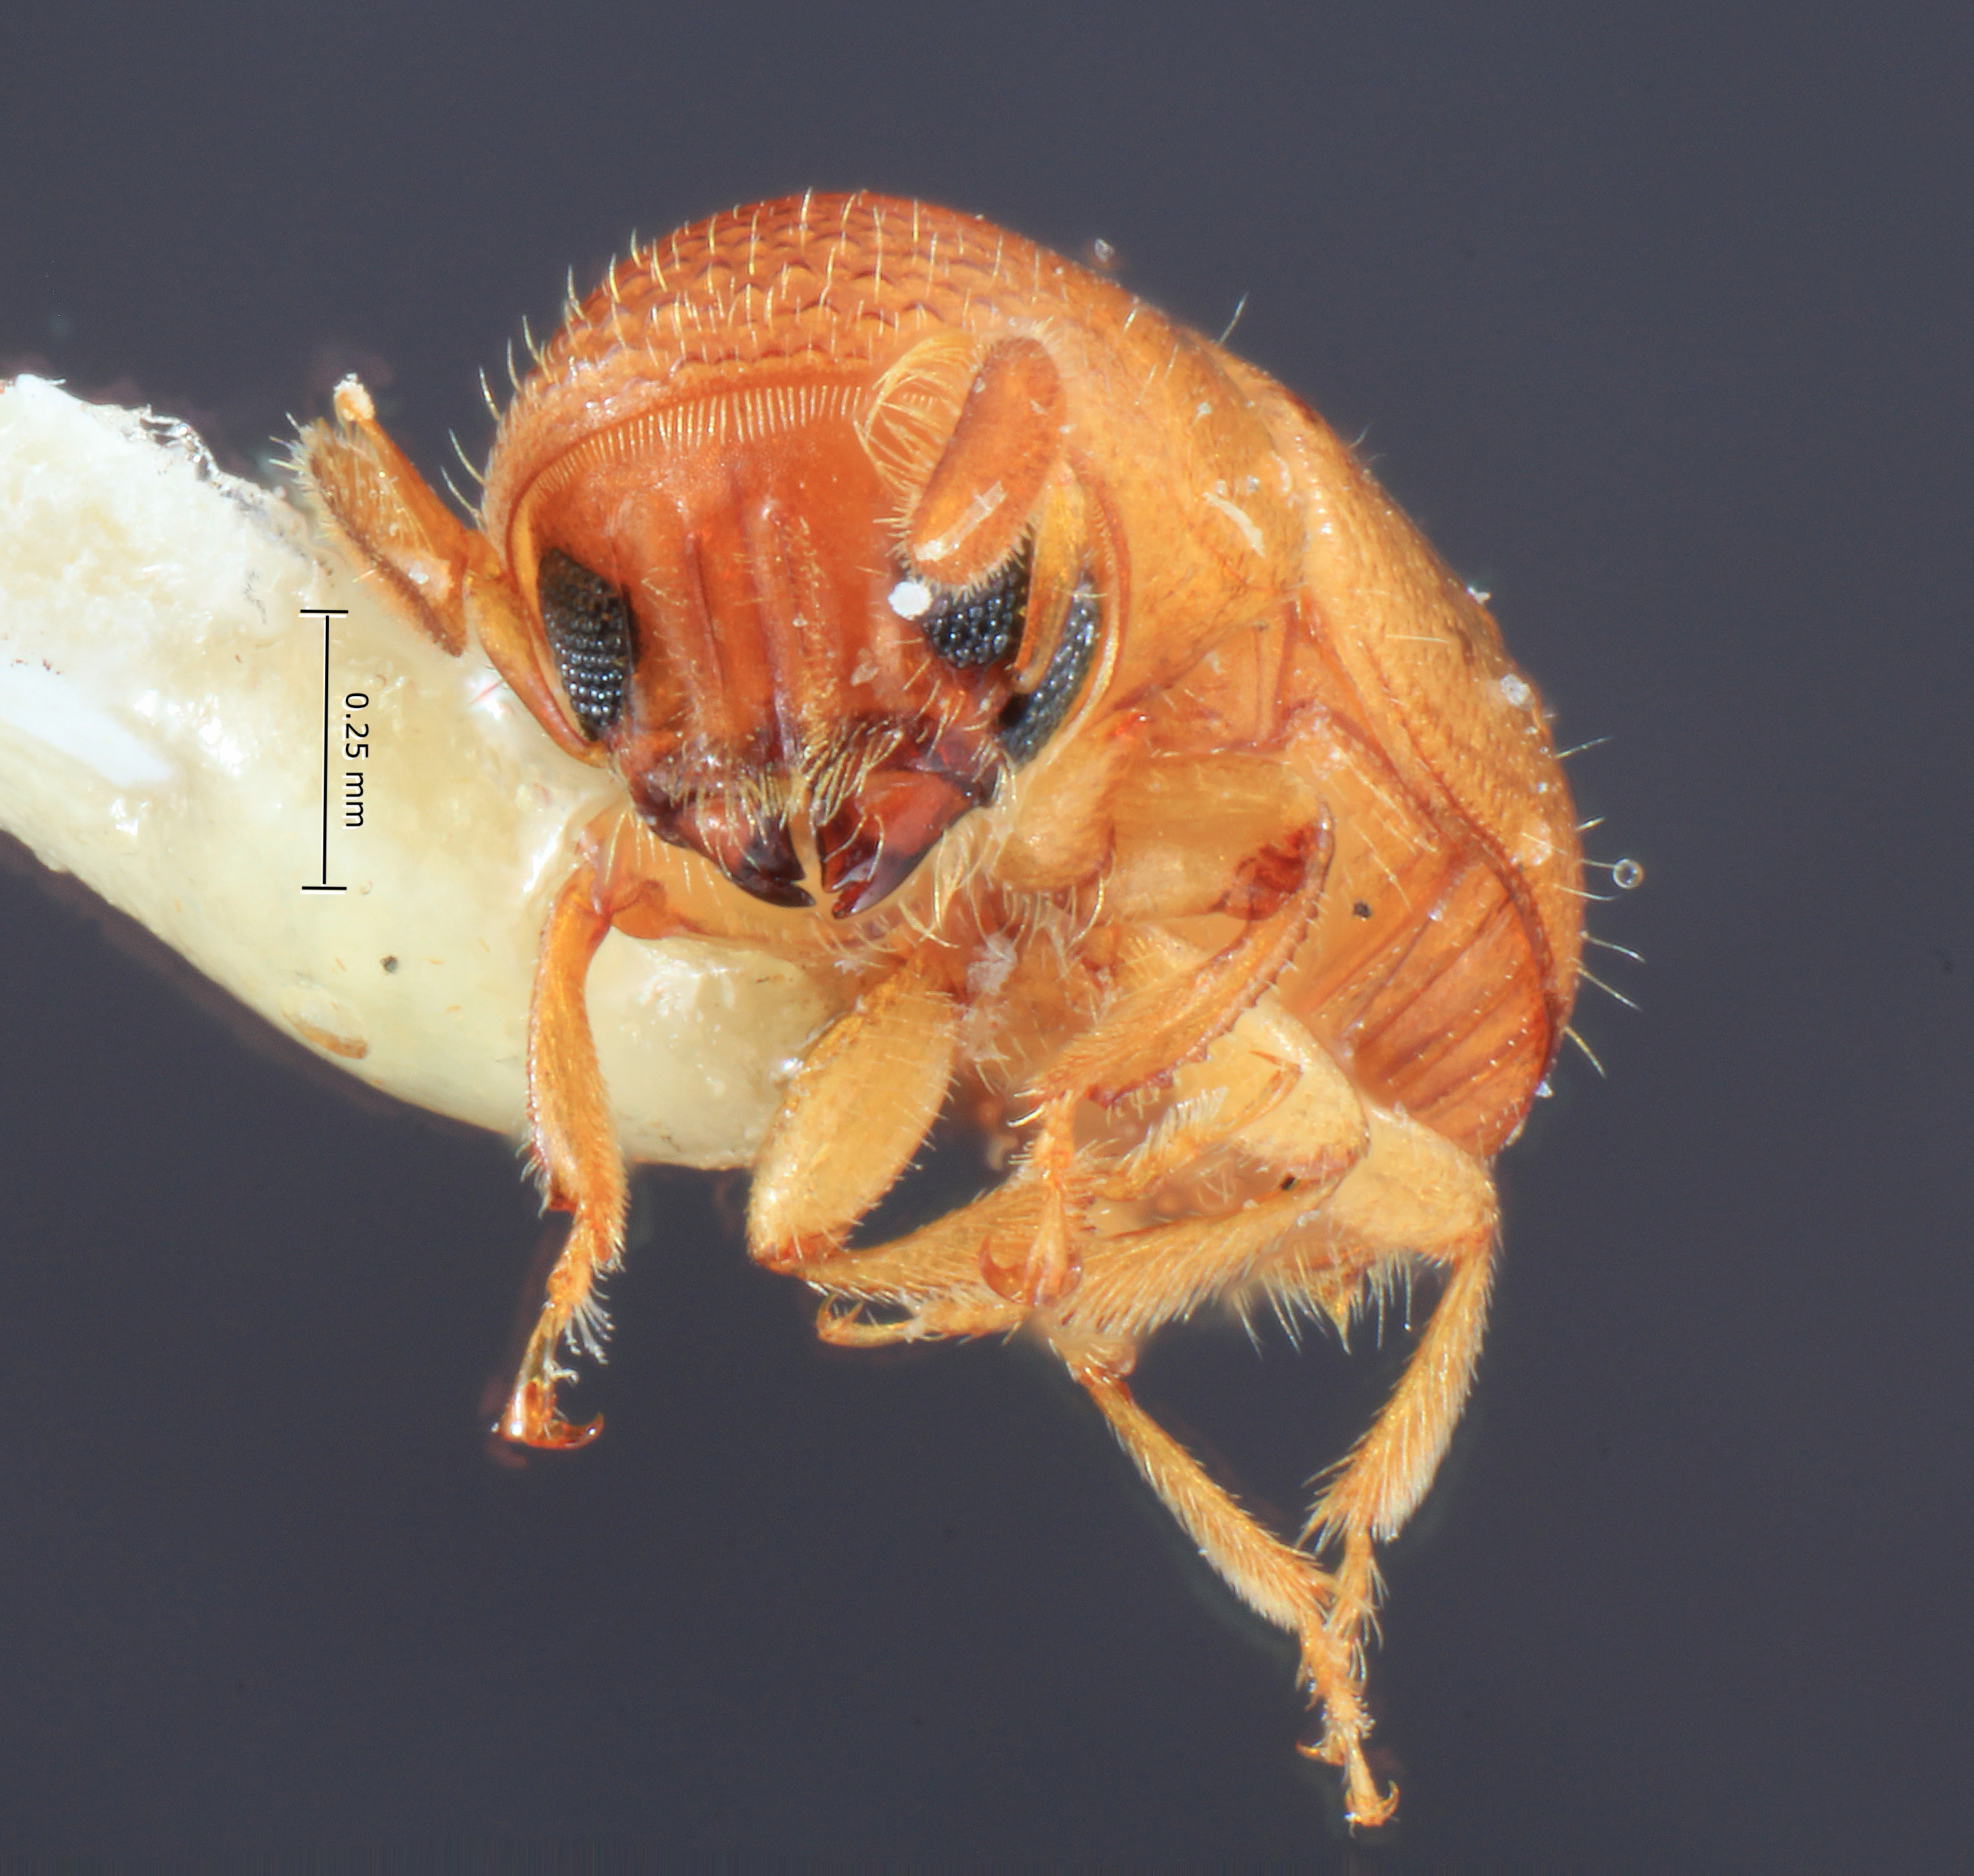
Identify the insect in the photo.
Corthylocurus mexicanus
